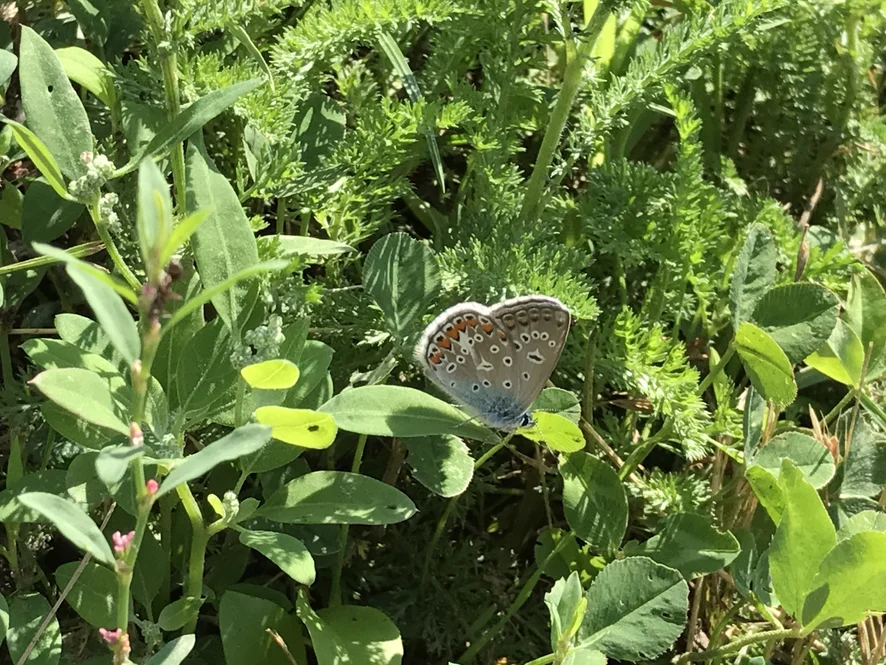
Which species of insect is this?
Polyommatus icarus
